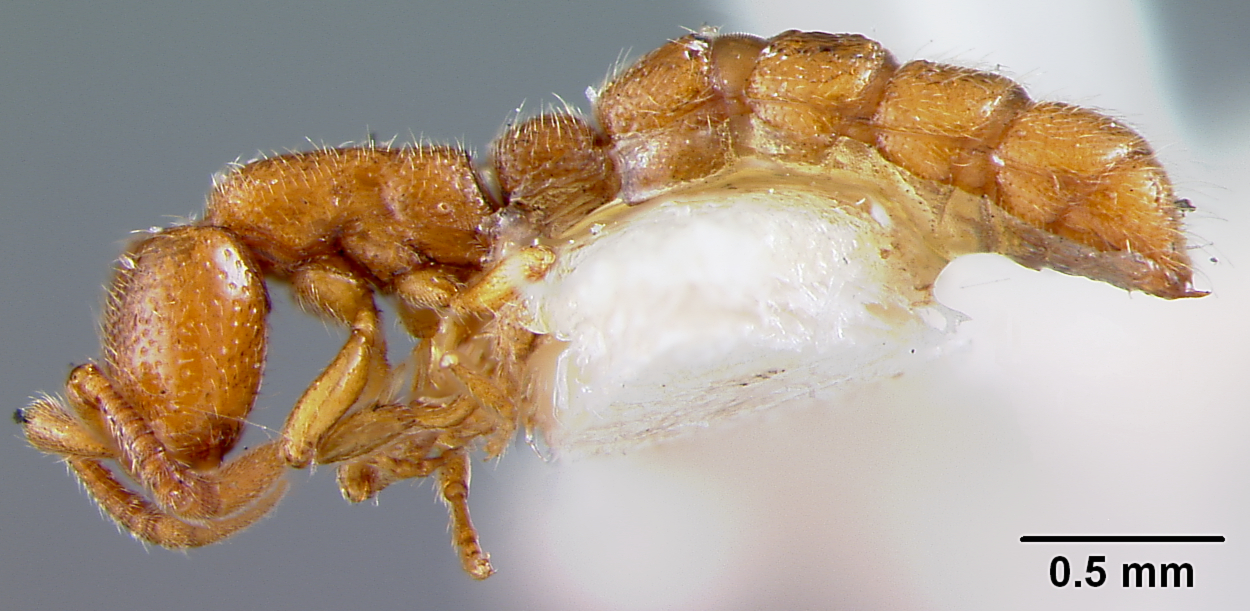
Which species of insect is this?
Eusphinctus occidentalis
